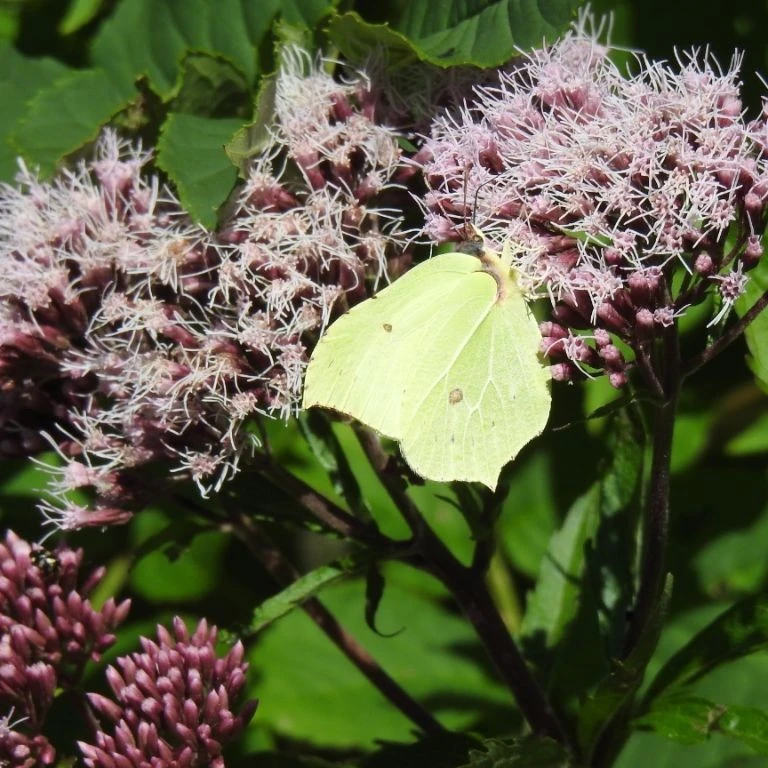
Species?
Gonepteryx rhamni
